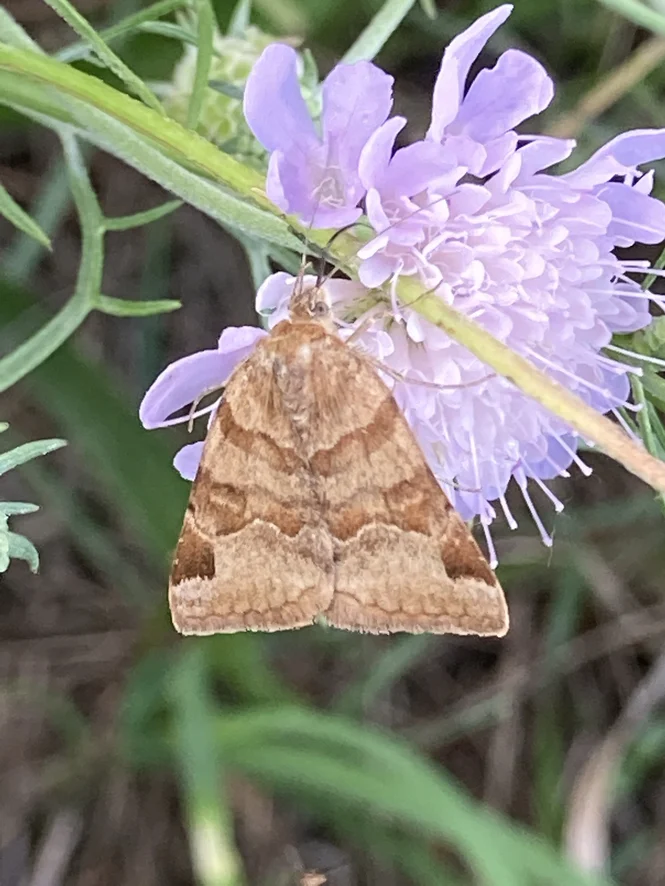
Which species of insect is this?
Euclidia glyphica
